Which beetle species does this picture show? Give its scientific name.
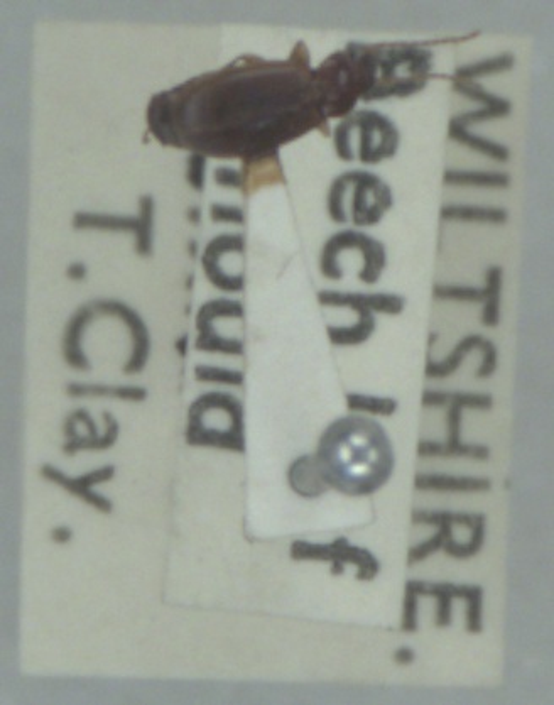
Trechus obtusus
